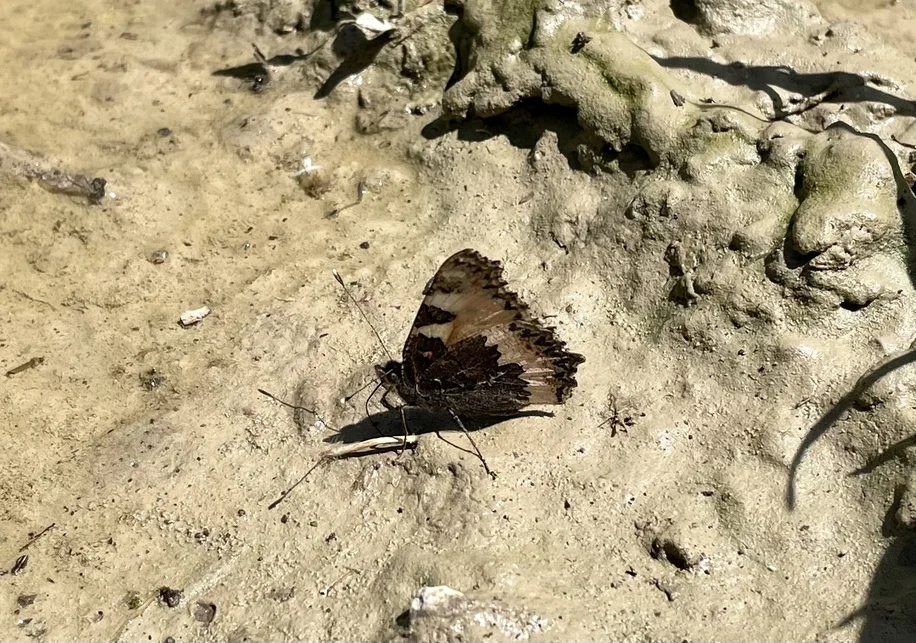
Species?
Aglais urticae
